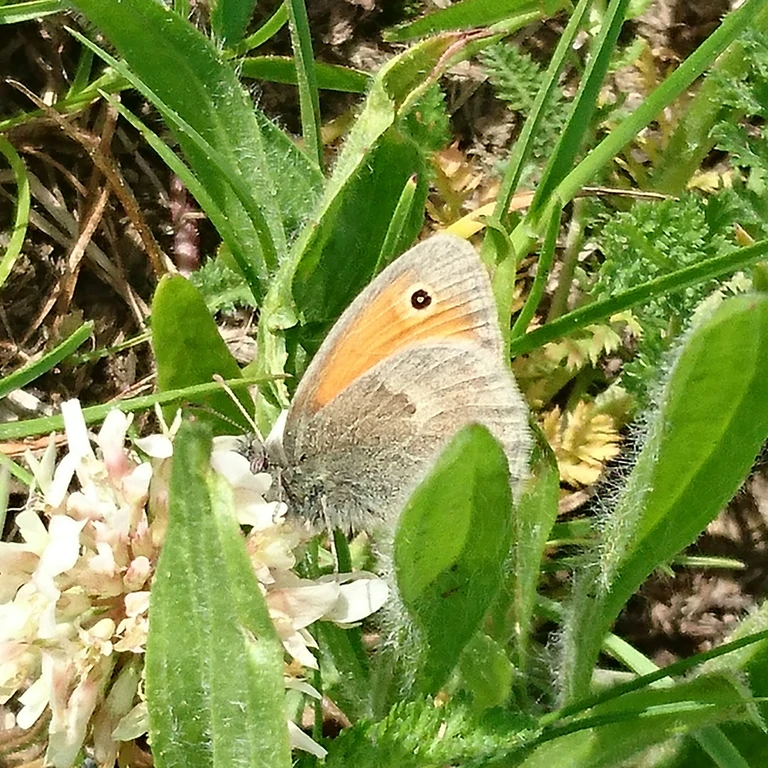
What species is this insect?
Coenonympha pamphilus
